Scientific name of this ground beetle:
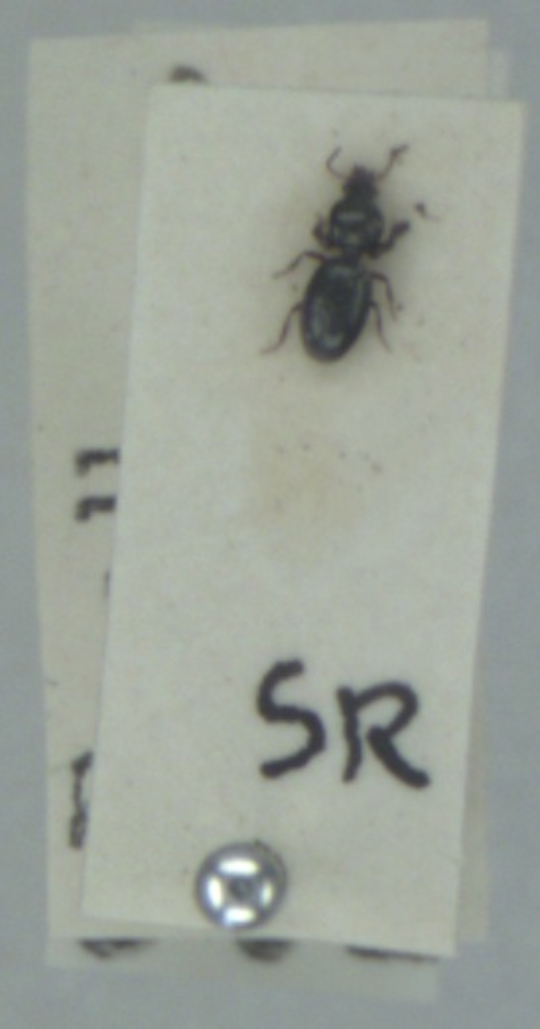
Dyschirius globosus
